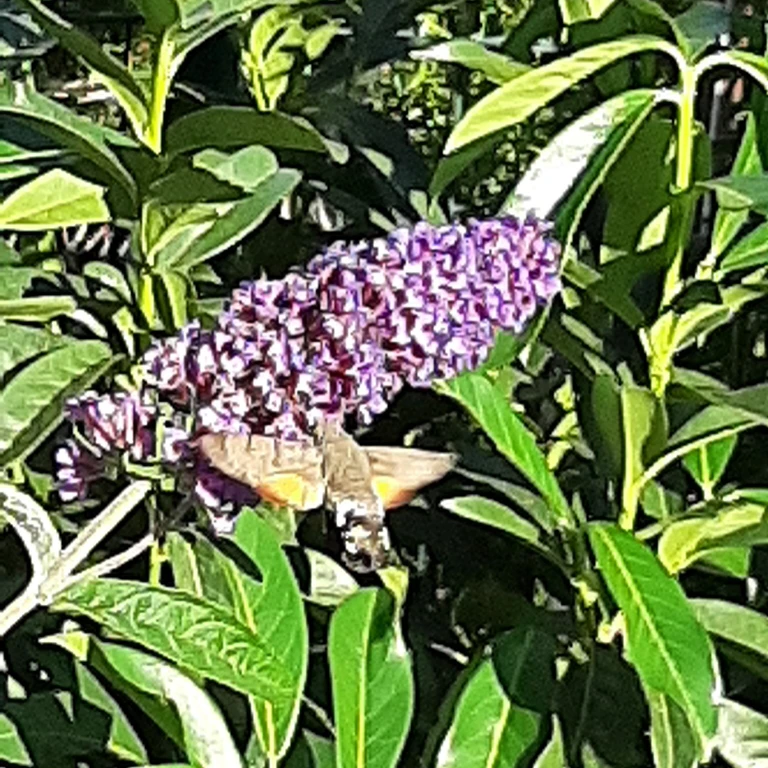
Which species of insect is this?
Macroglossum stellatarum
